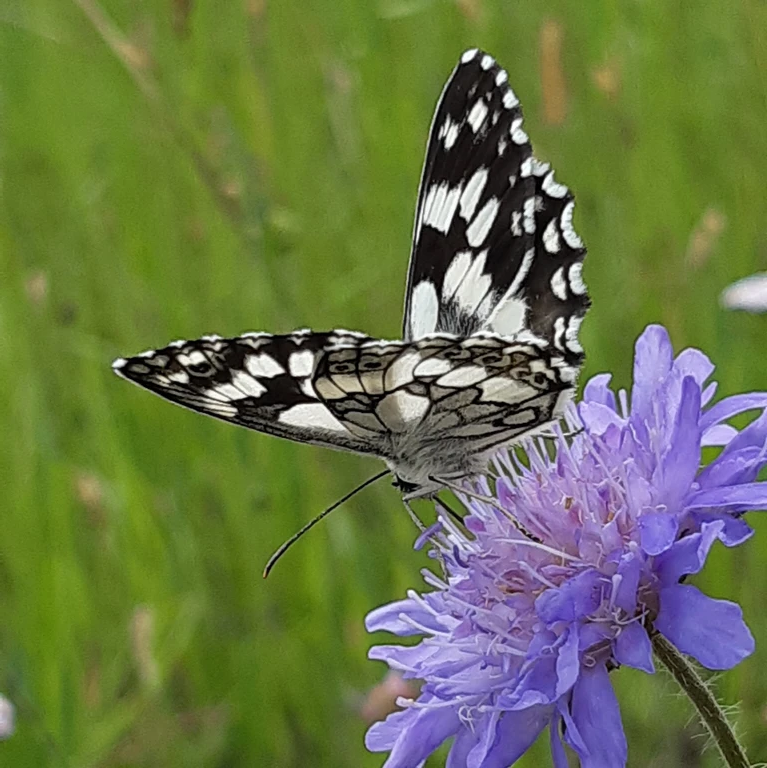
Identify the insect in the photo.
Melanargia galathea
